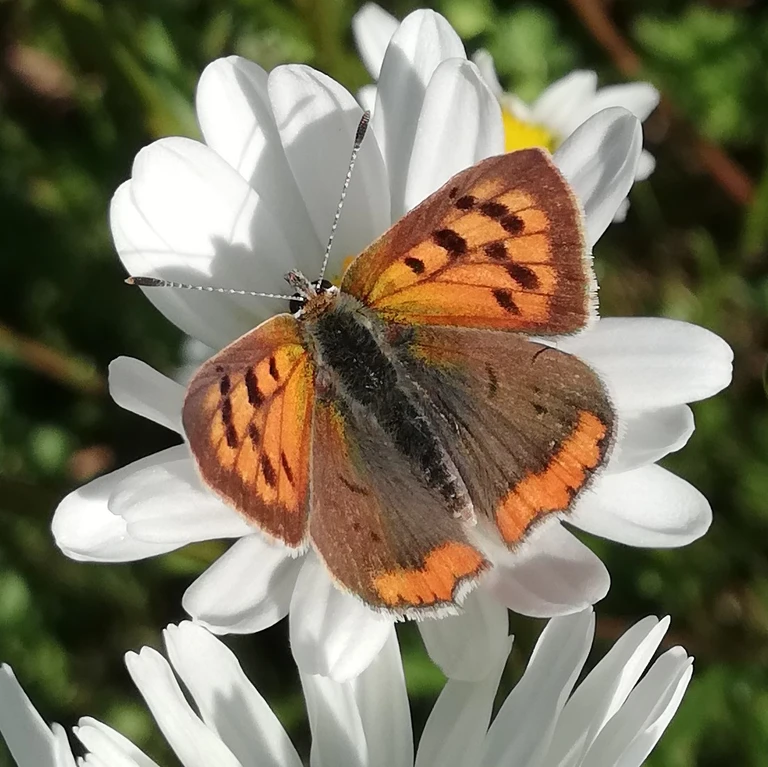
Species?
Lycaena phlaeas
